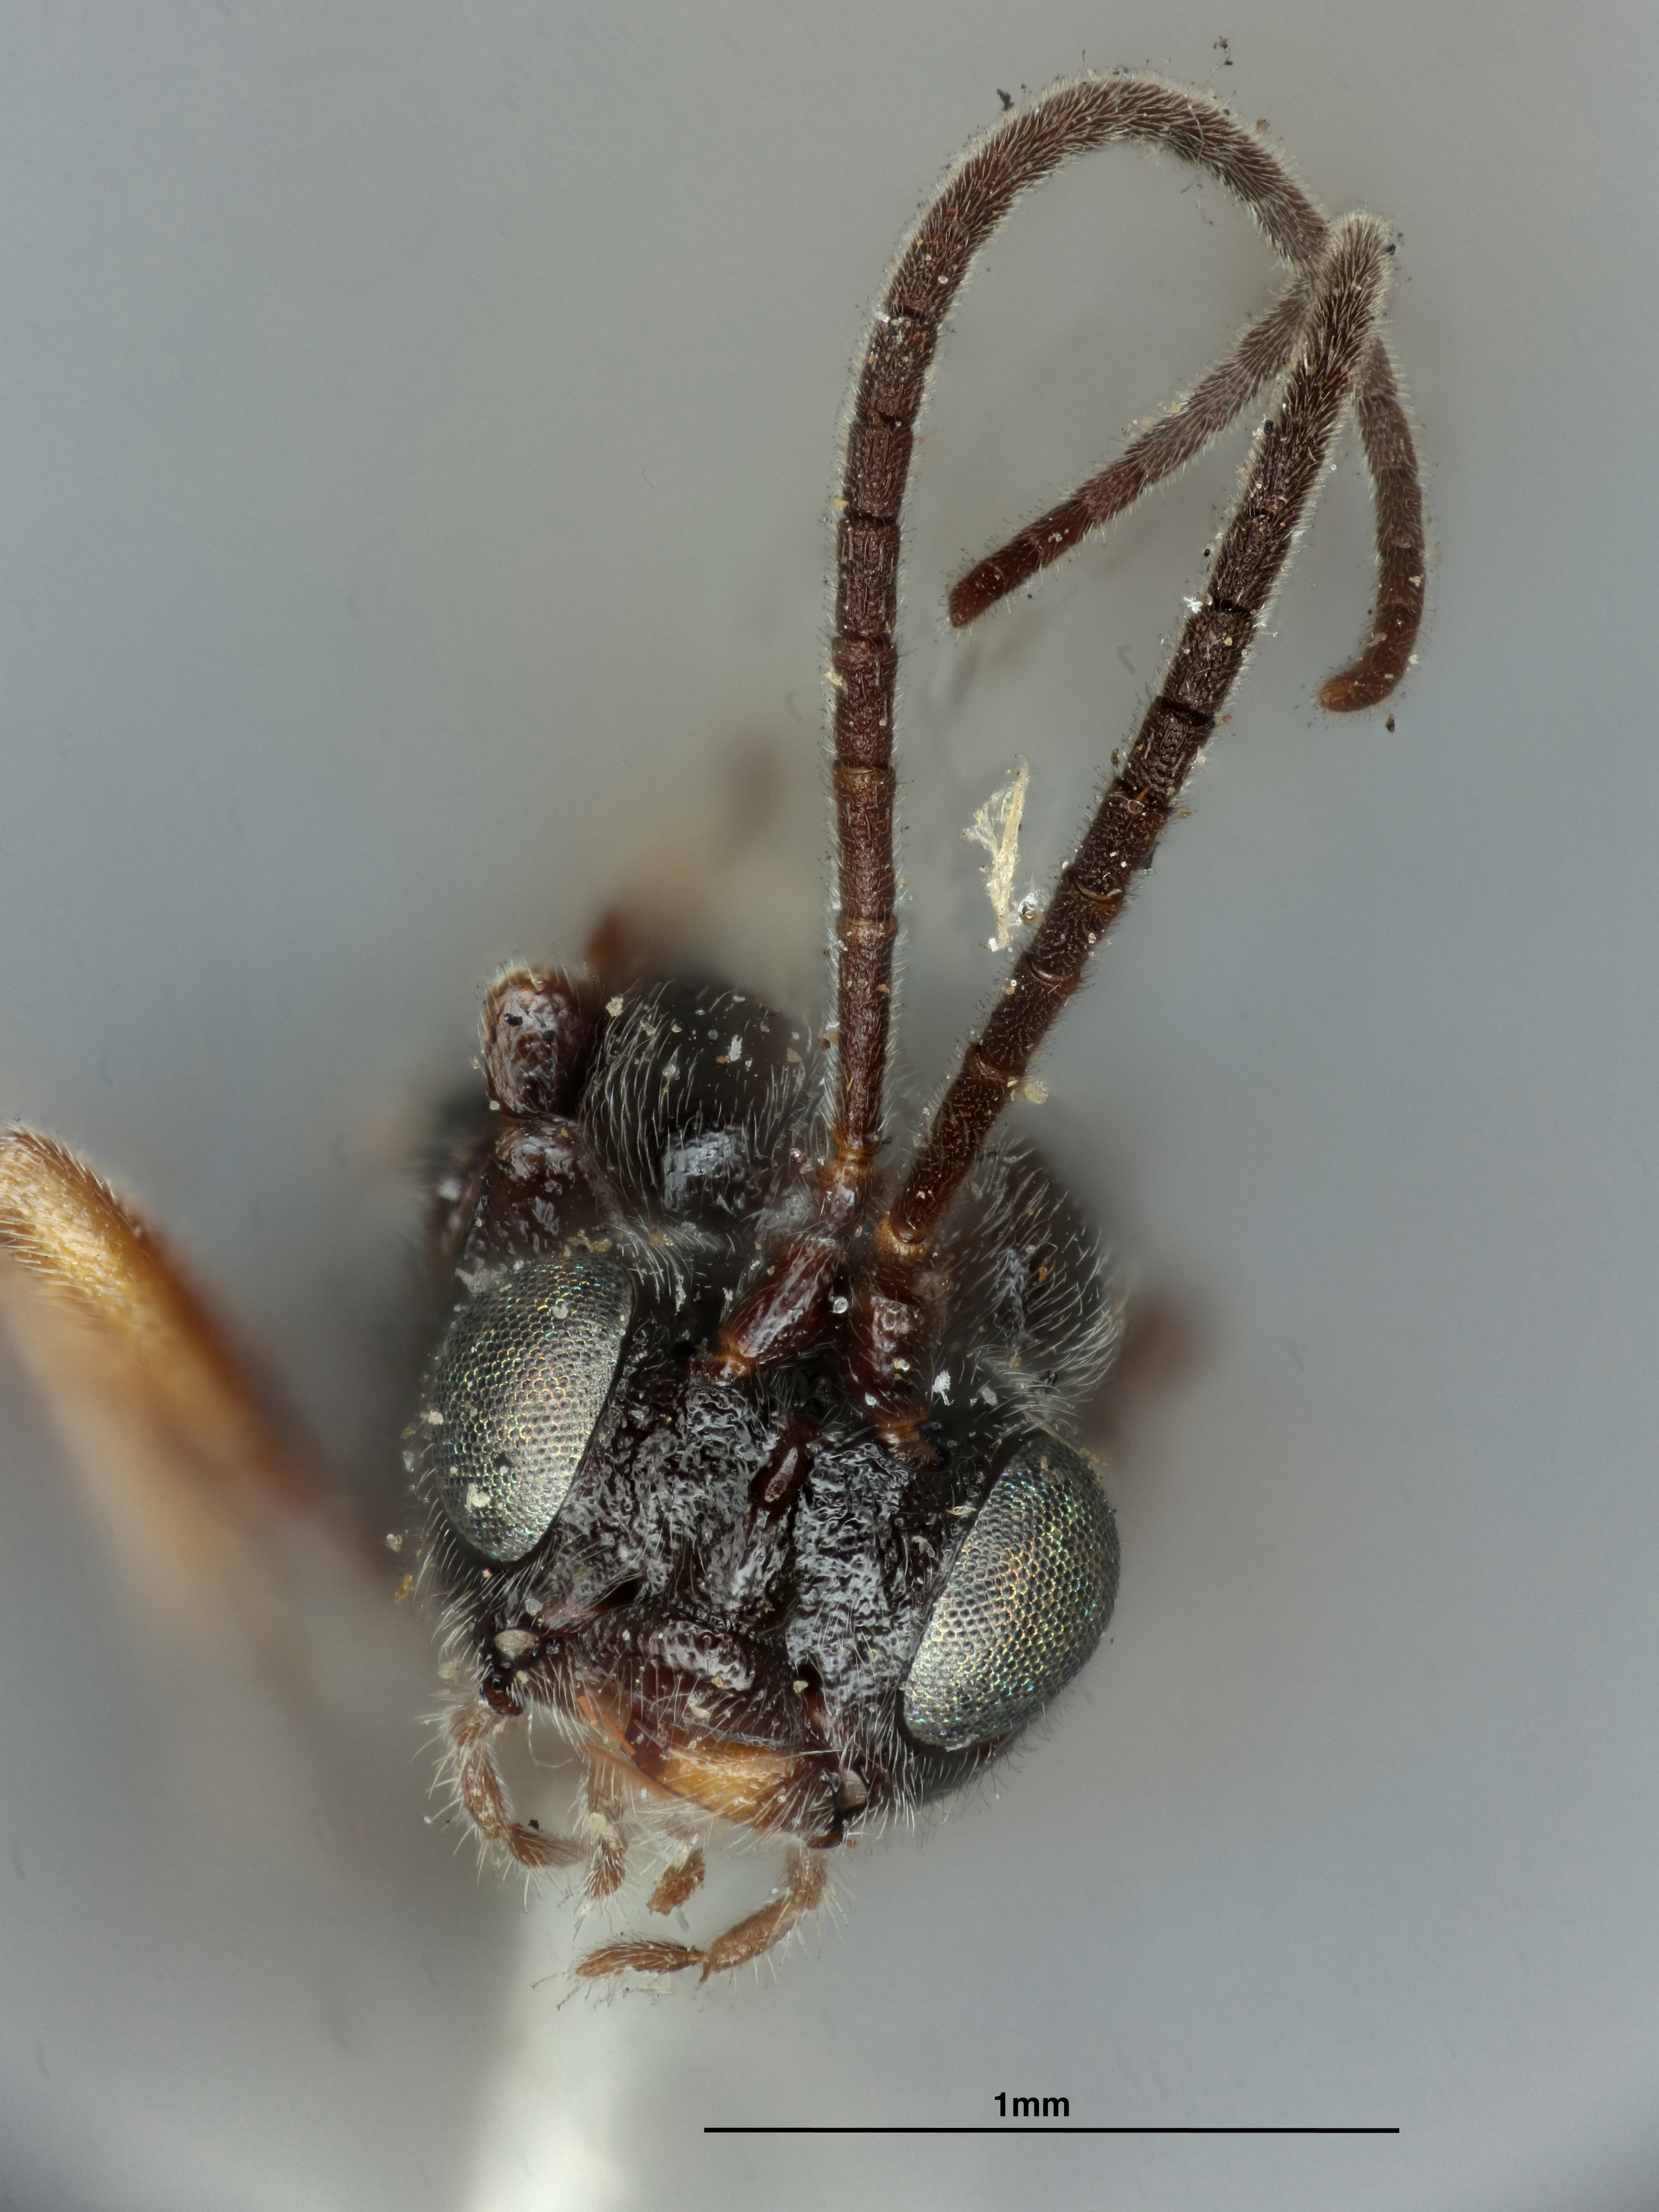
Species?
Ichneutes alaskensis
